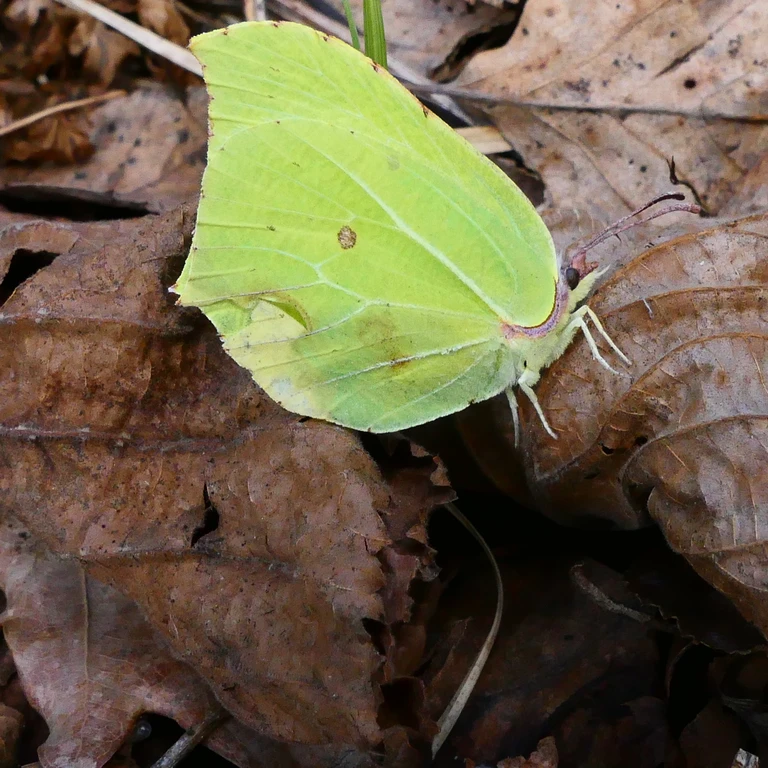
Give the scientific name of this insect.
Gonepteryx rhamni
